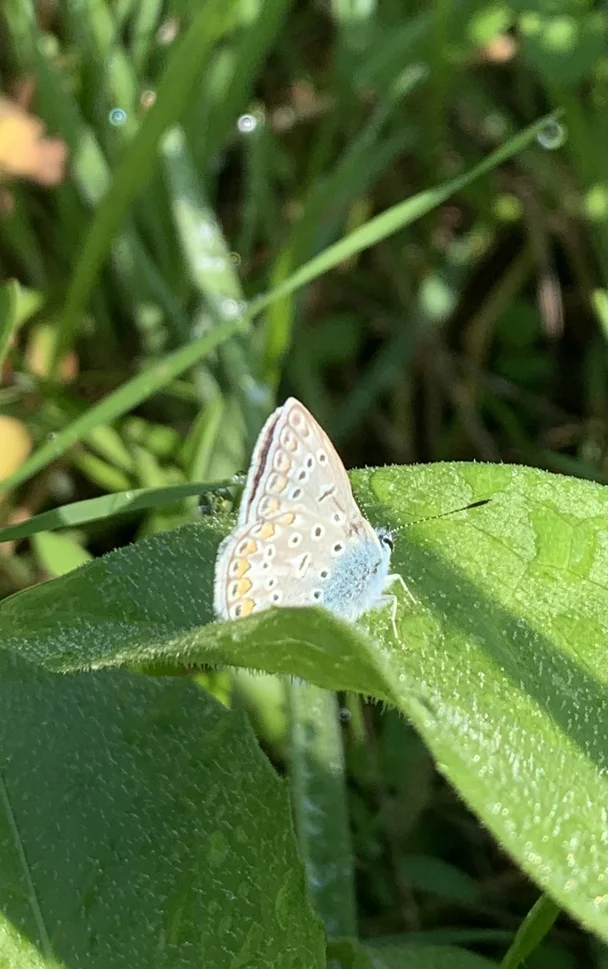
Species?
Polyommatus icarus
